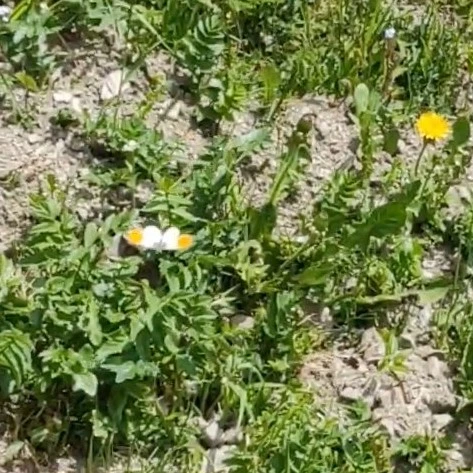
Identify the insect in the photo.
Anthocharis cardamines
